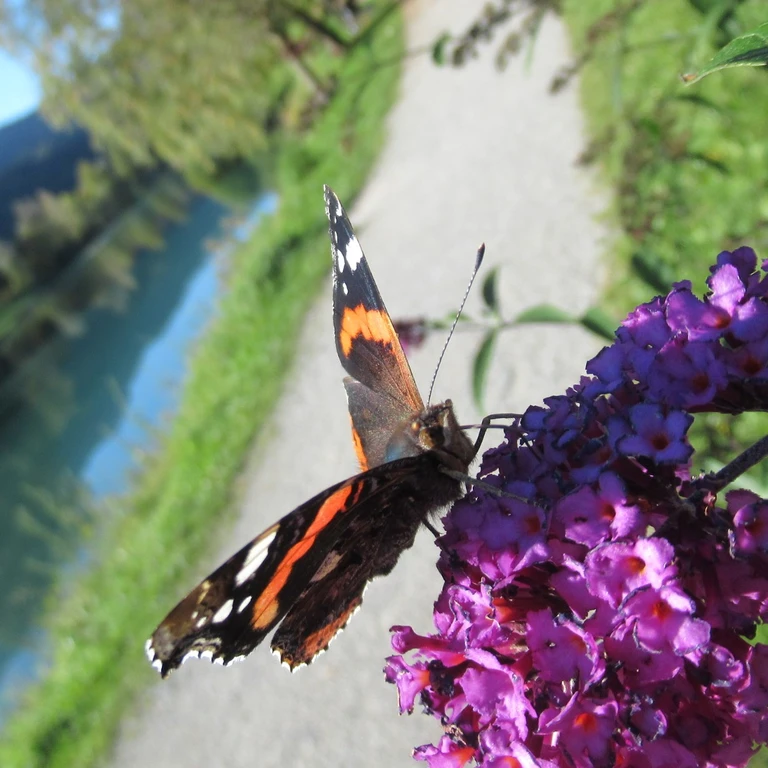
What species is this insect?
Vanessa atalanta
